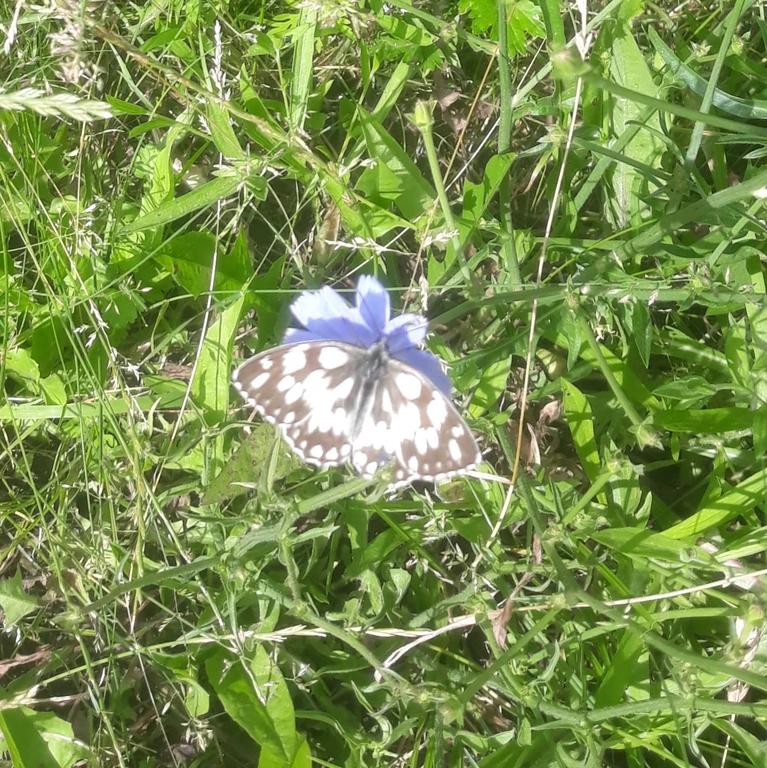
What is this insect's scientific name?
Melanargia galathea
